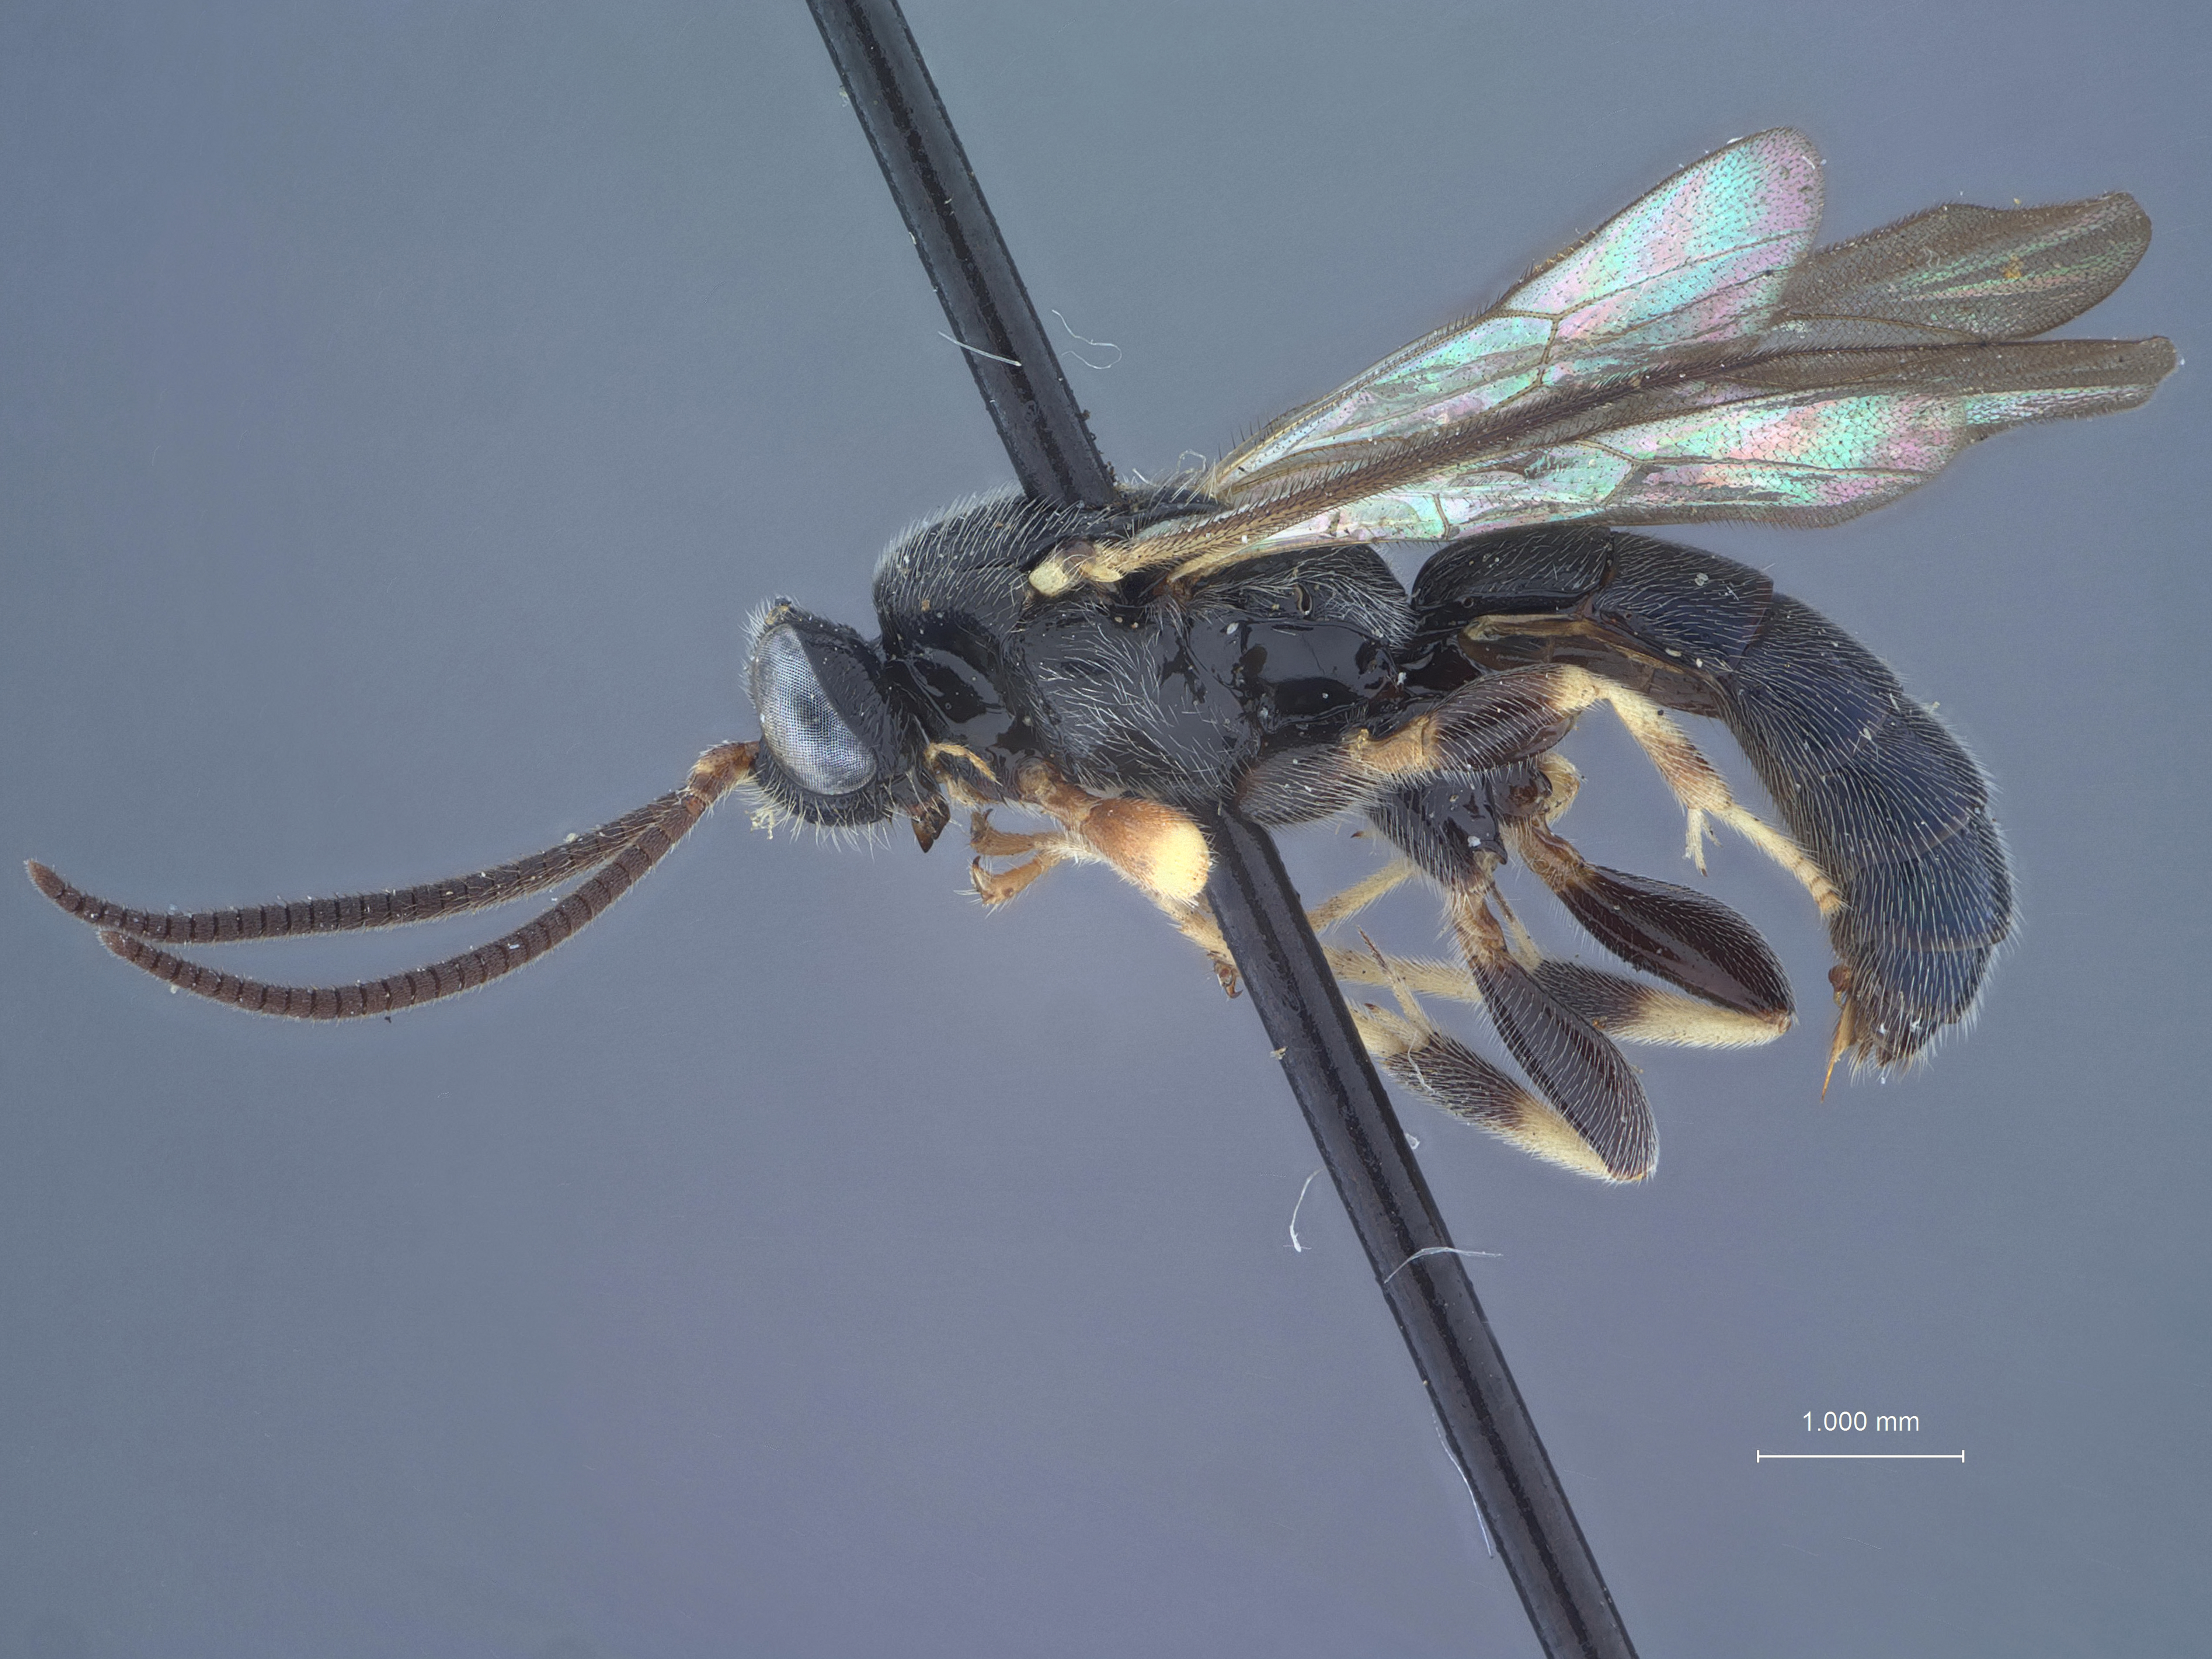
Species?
Leurus caeruliventris
